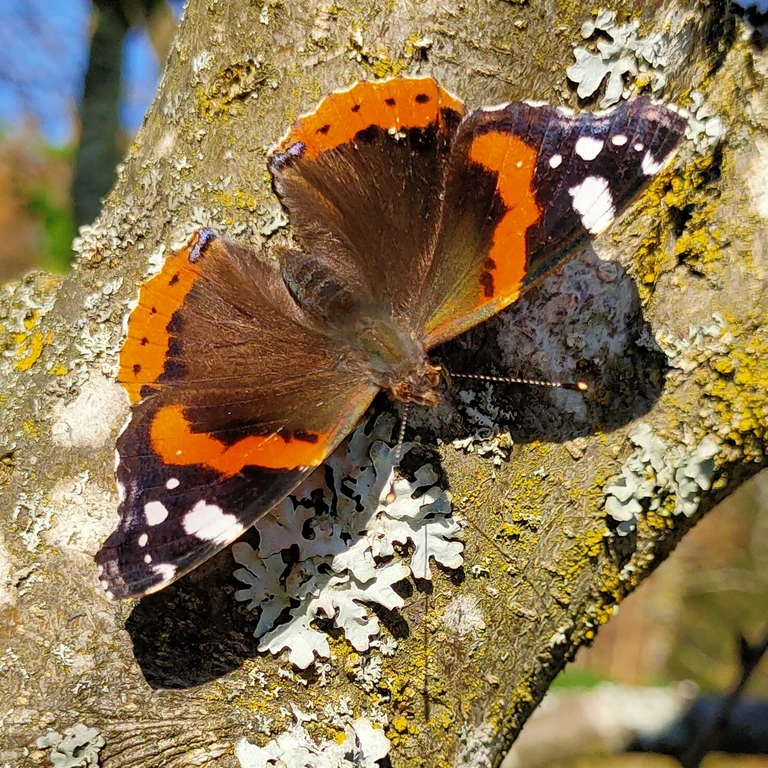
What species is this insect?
Vanessa atalanta
